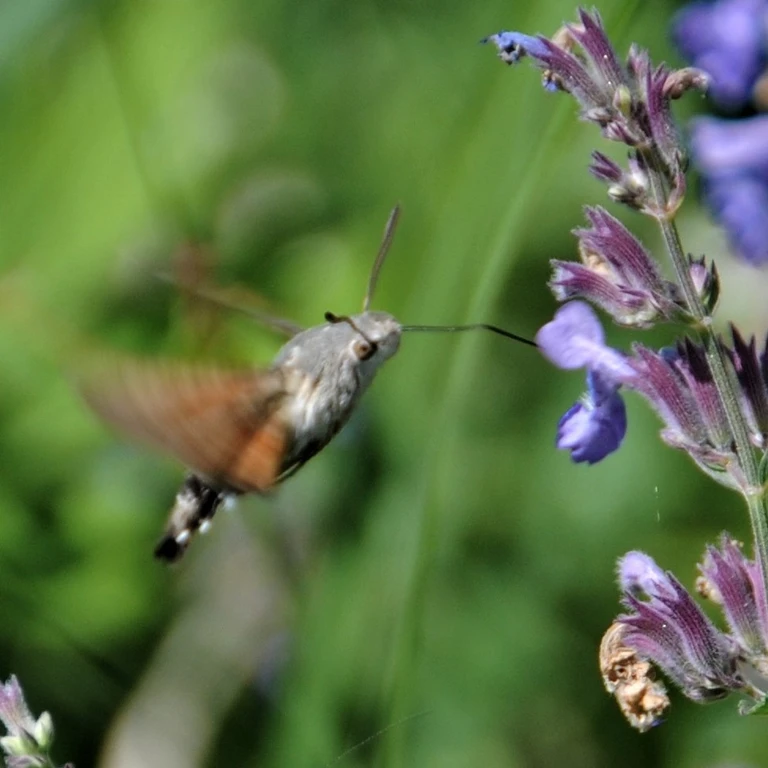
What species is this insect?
Macroglossum stellatarum
